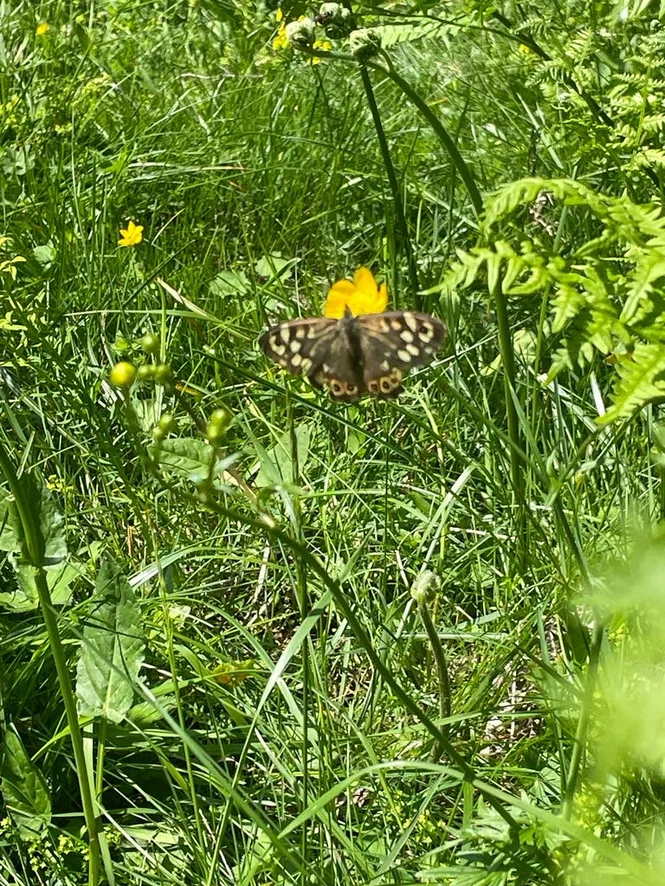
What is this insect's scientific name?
Pararge aegeria
